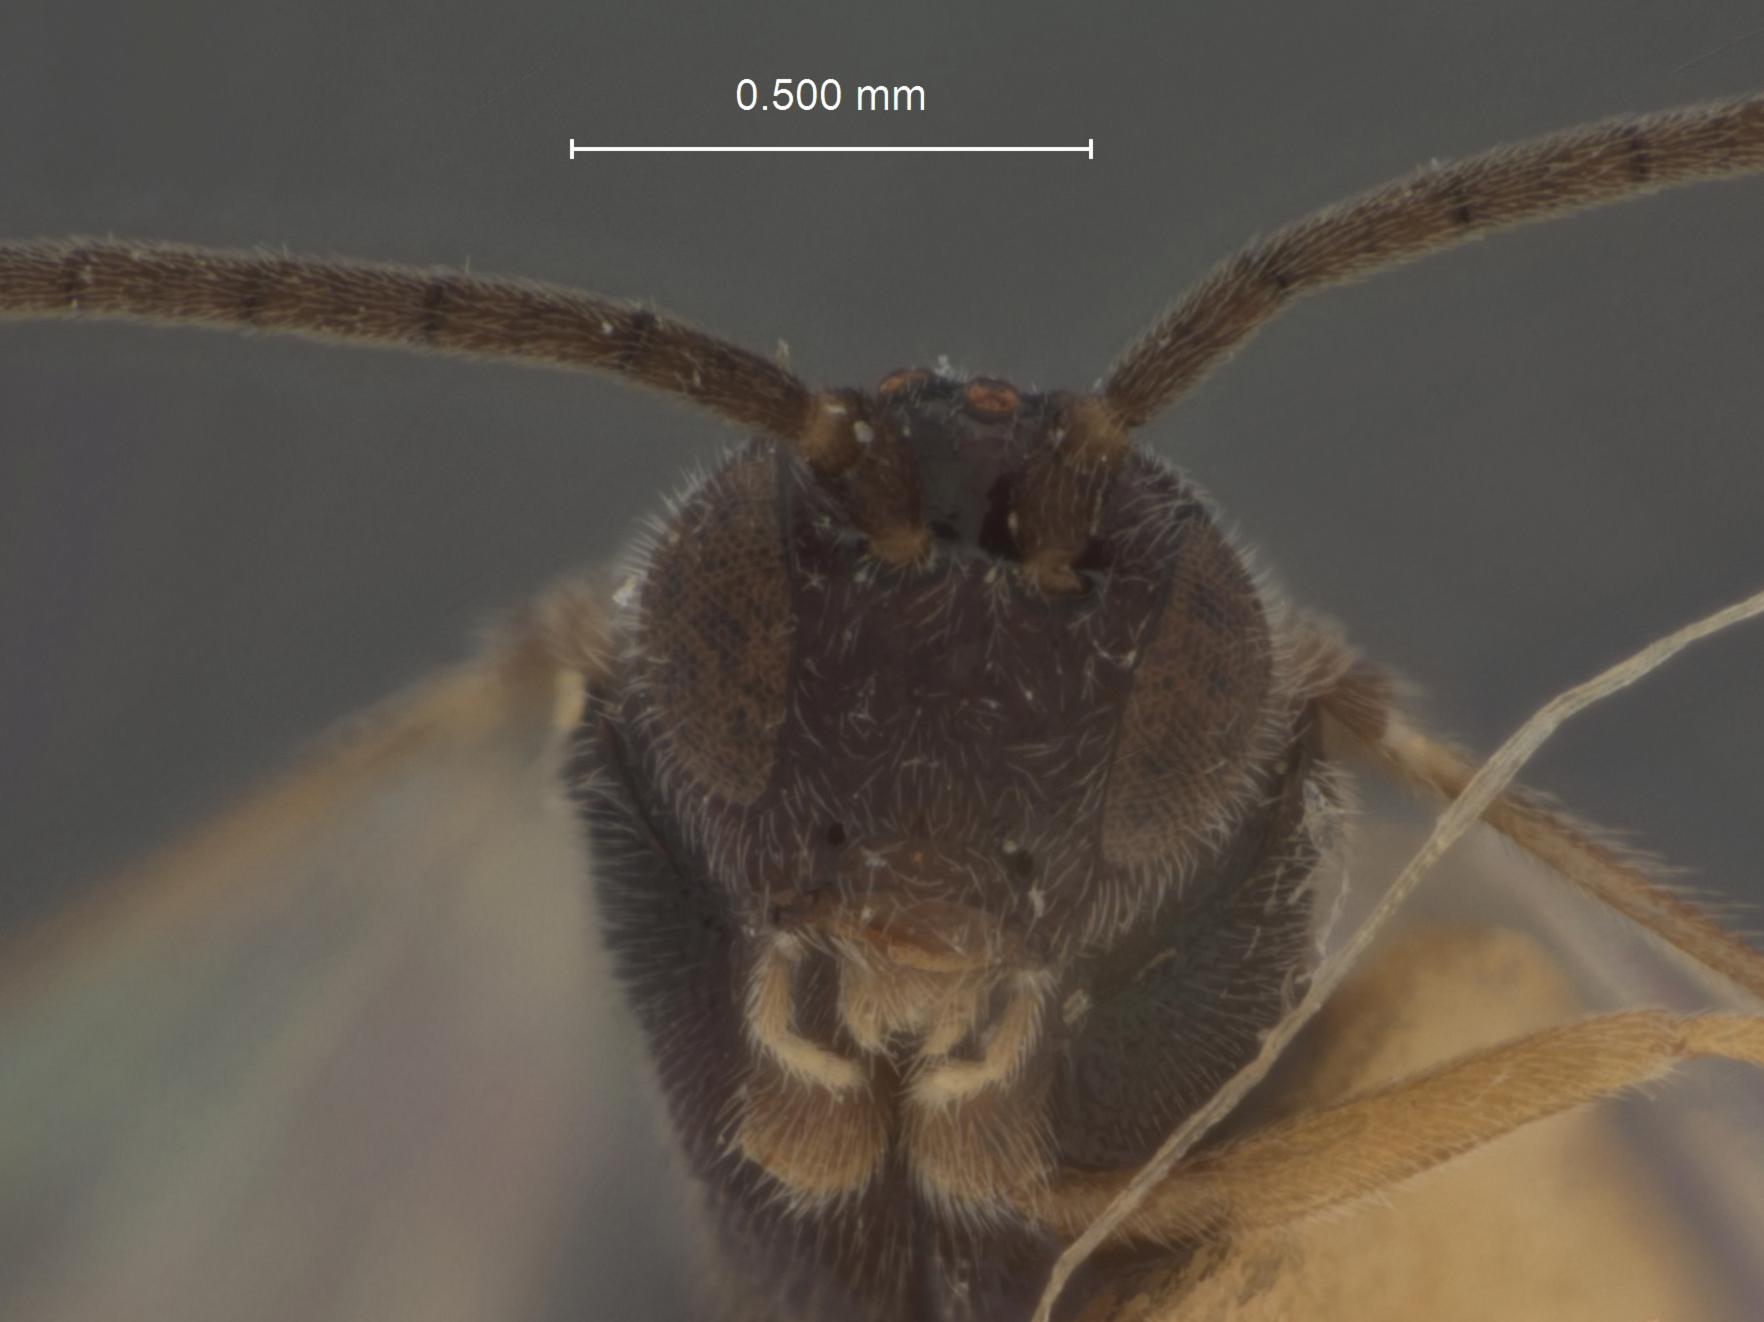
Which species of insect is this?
Apanteles chrysippi
